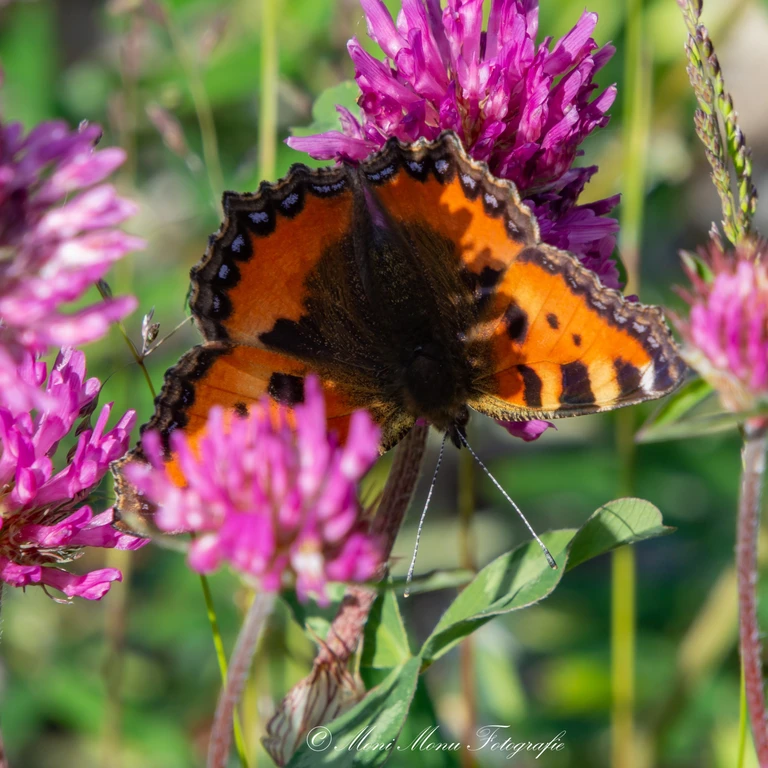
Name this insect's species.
Aglais urticae
